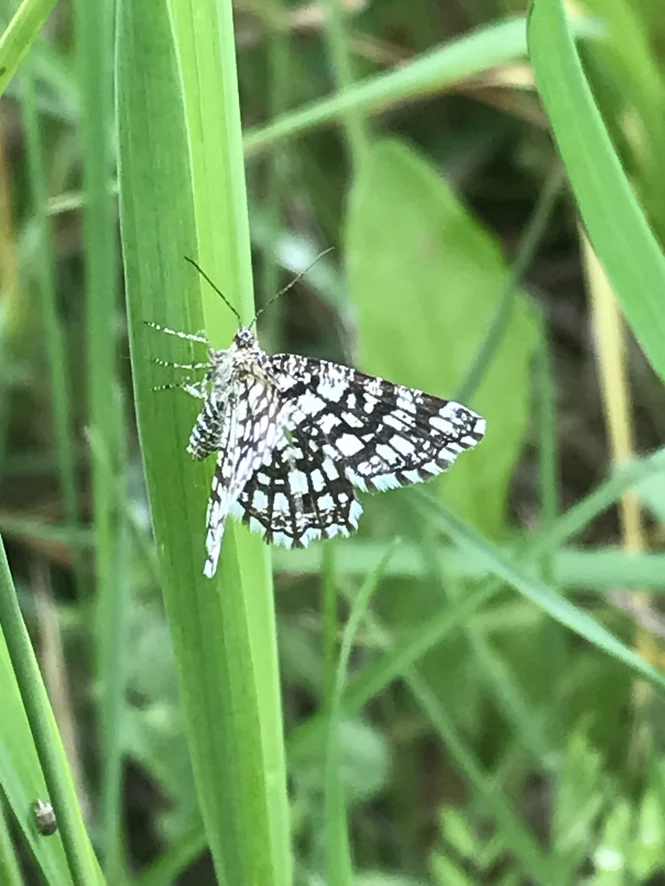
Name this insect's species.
Chiasmia clathrata
